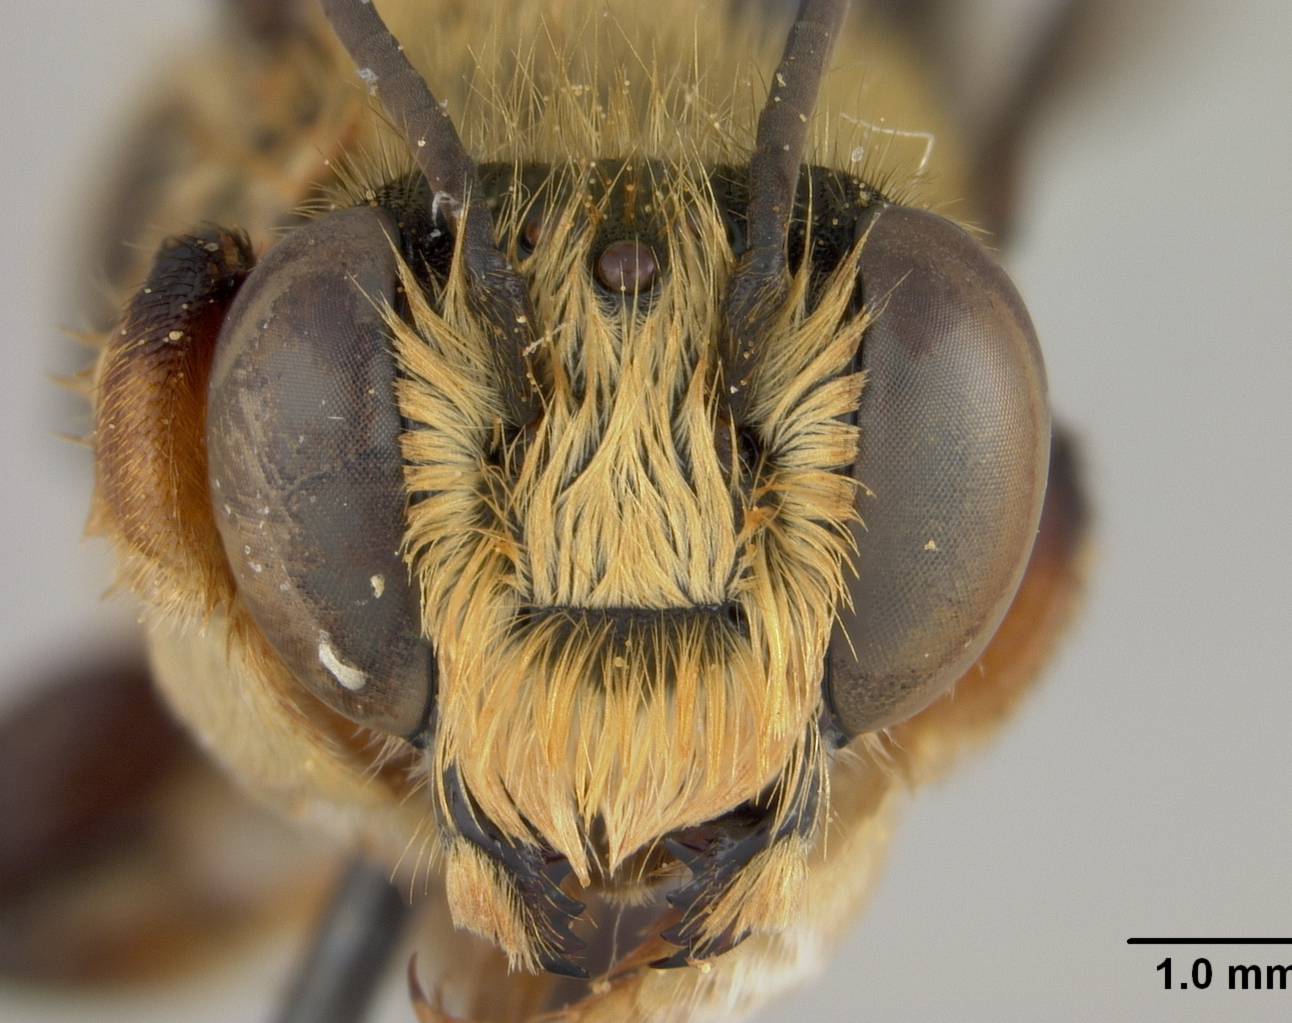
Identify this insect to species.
Megachile barbadensis
